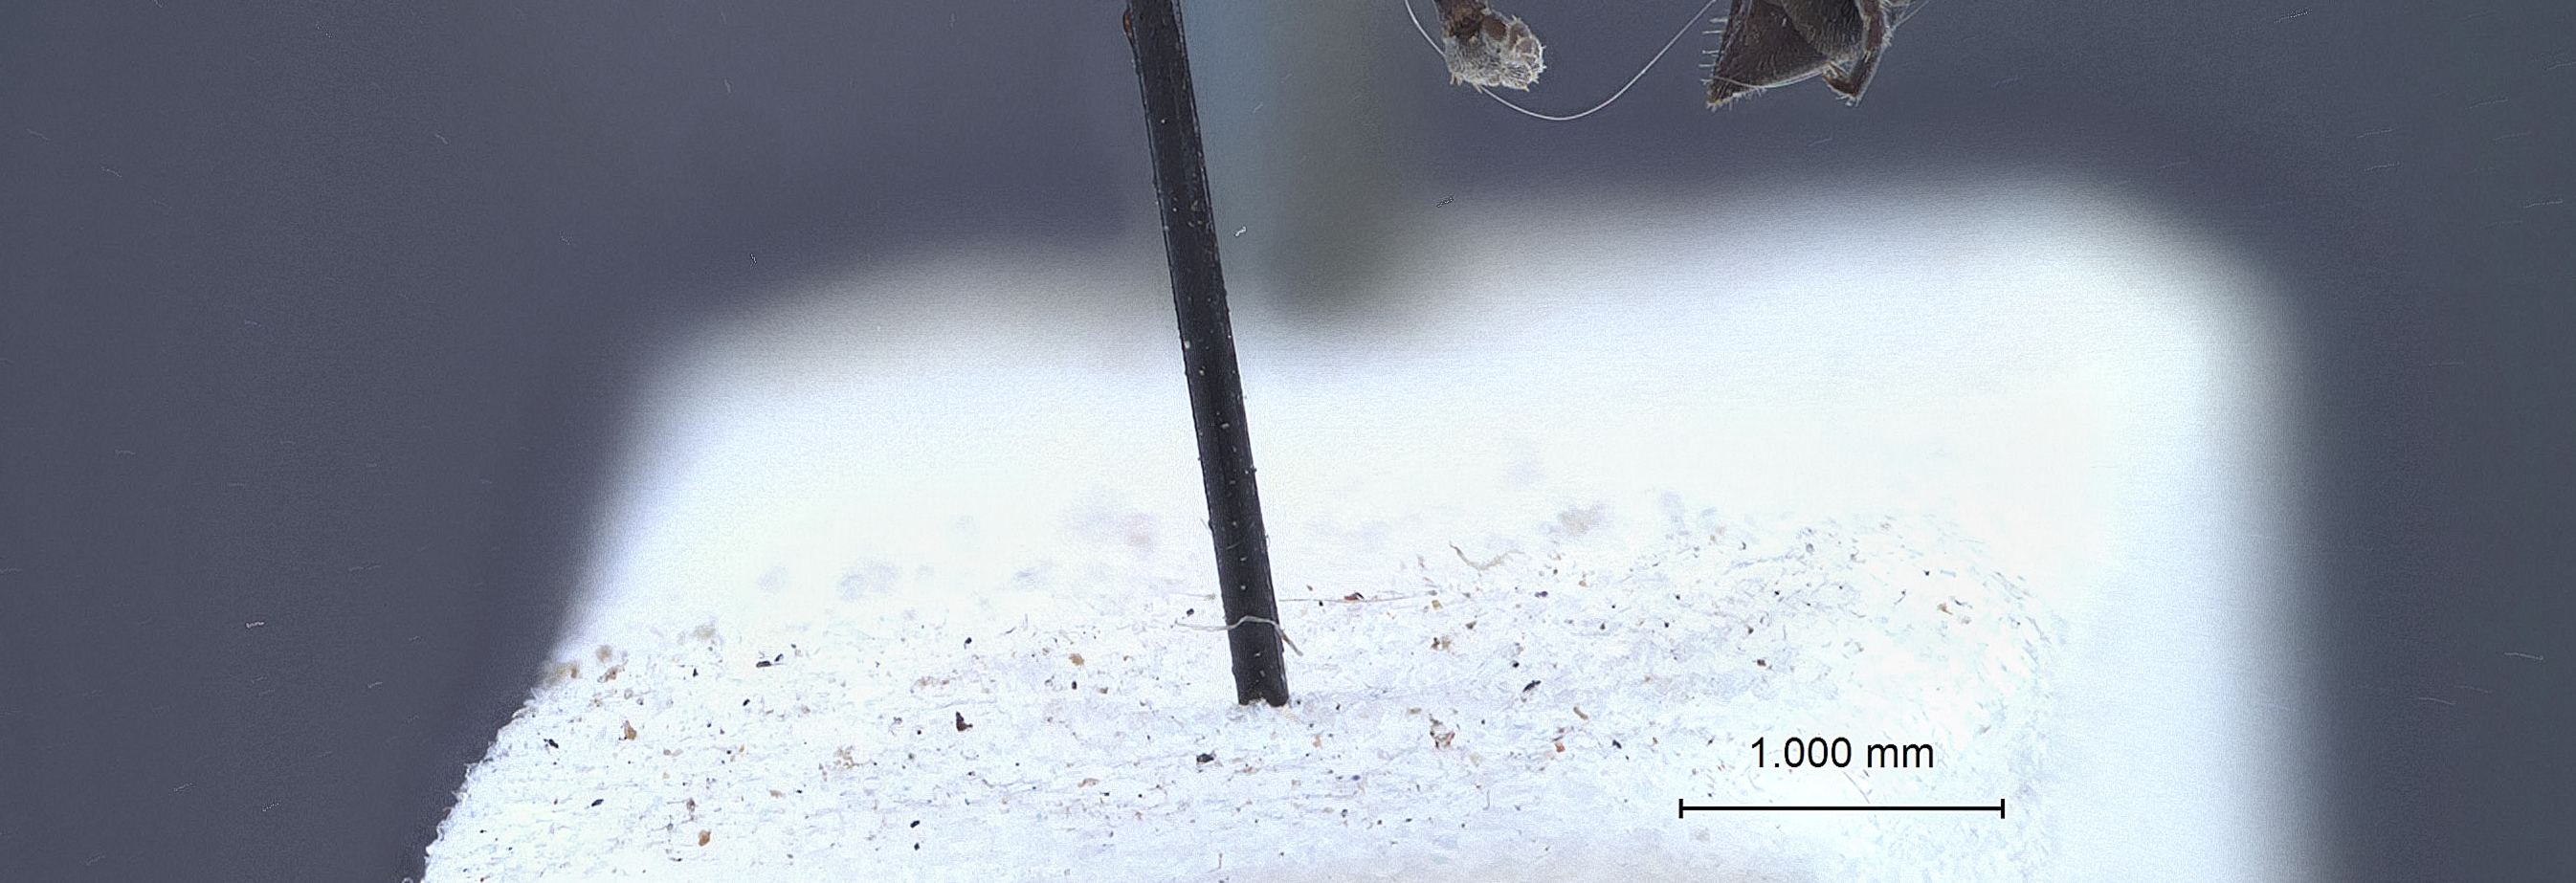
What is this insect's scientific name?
Niteliopsis niger
